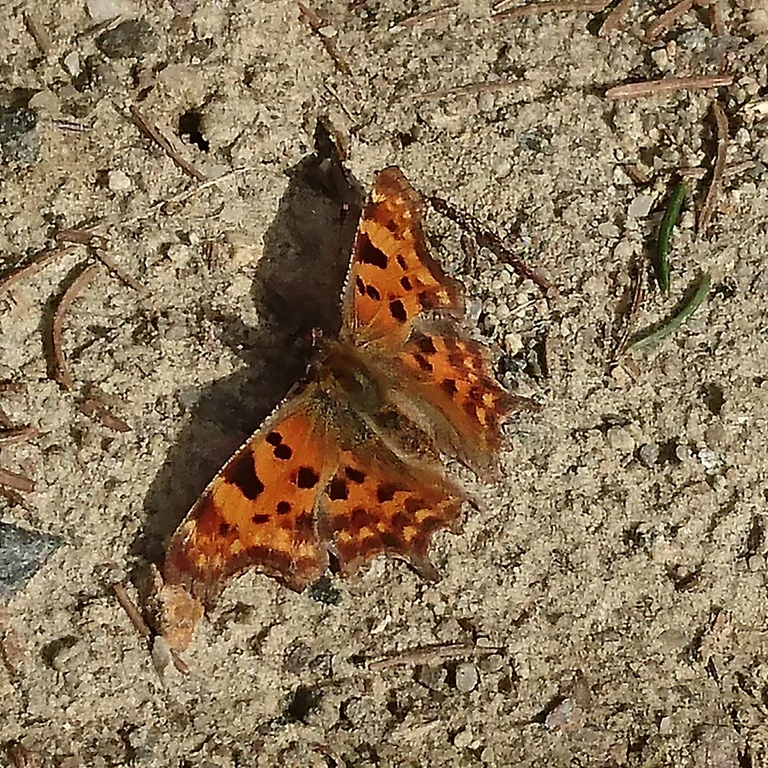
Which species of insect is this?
Polygonia c-album
